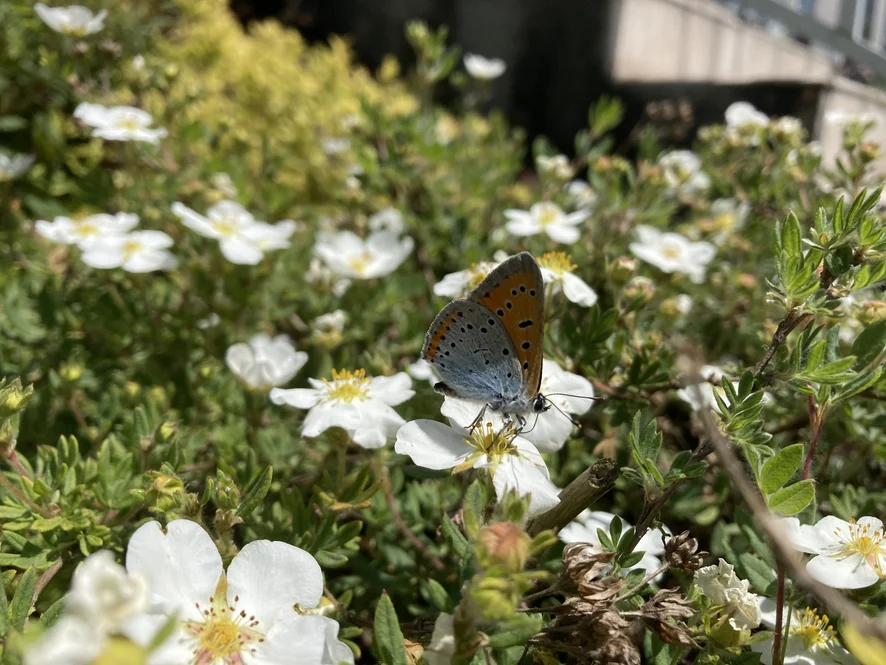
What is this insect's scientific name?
Lycaena dispar
